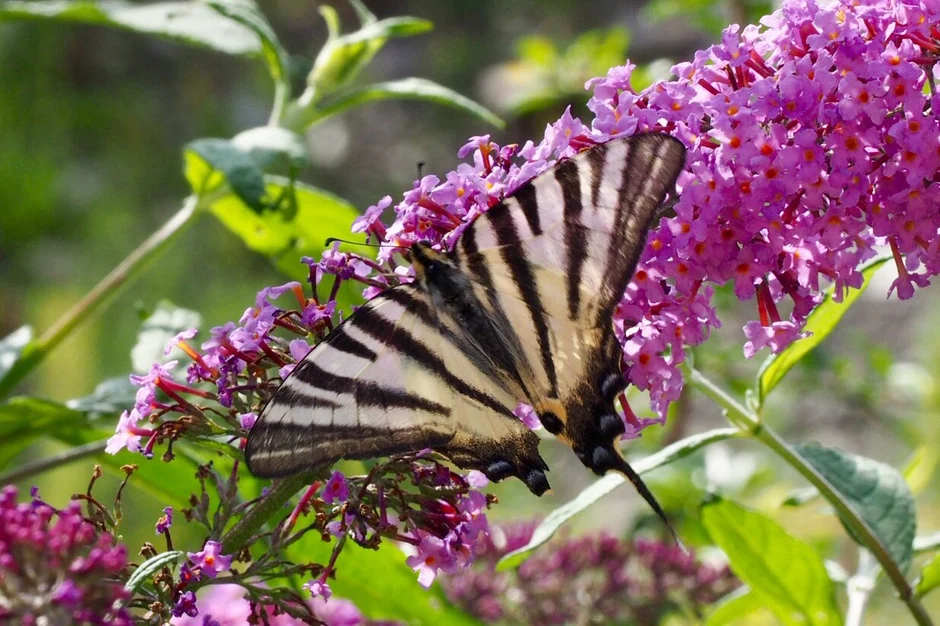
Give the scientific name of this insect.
Iphiclides podalirius
